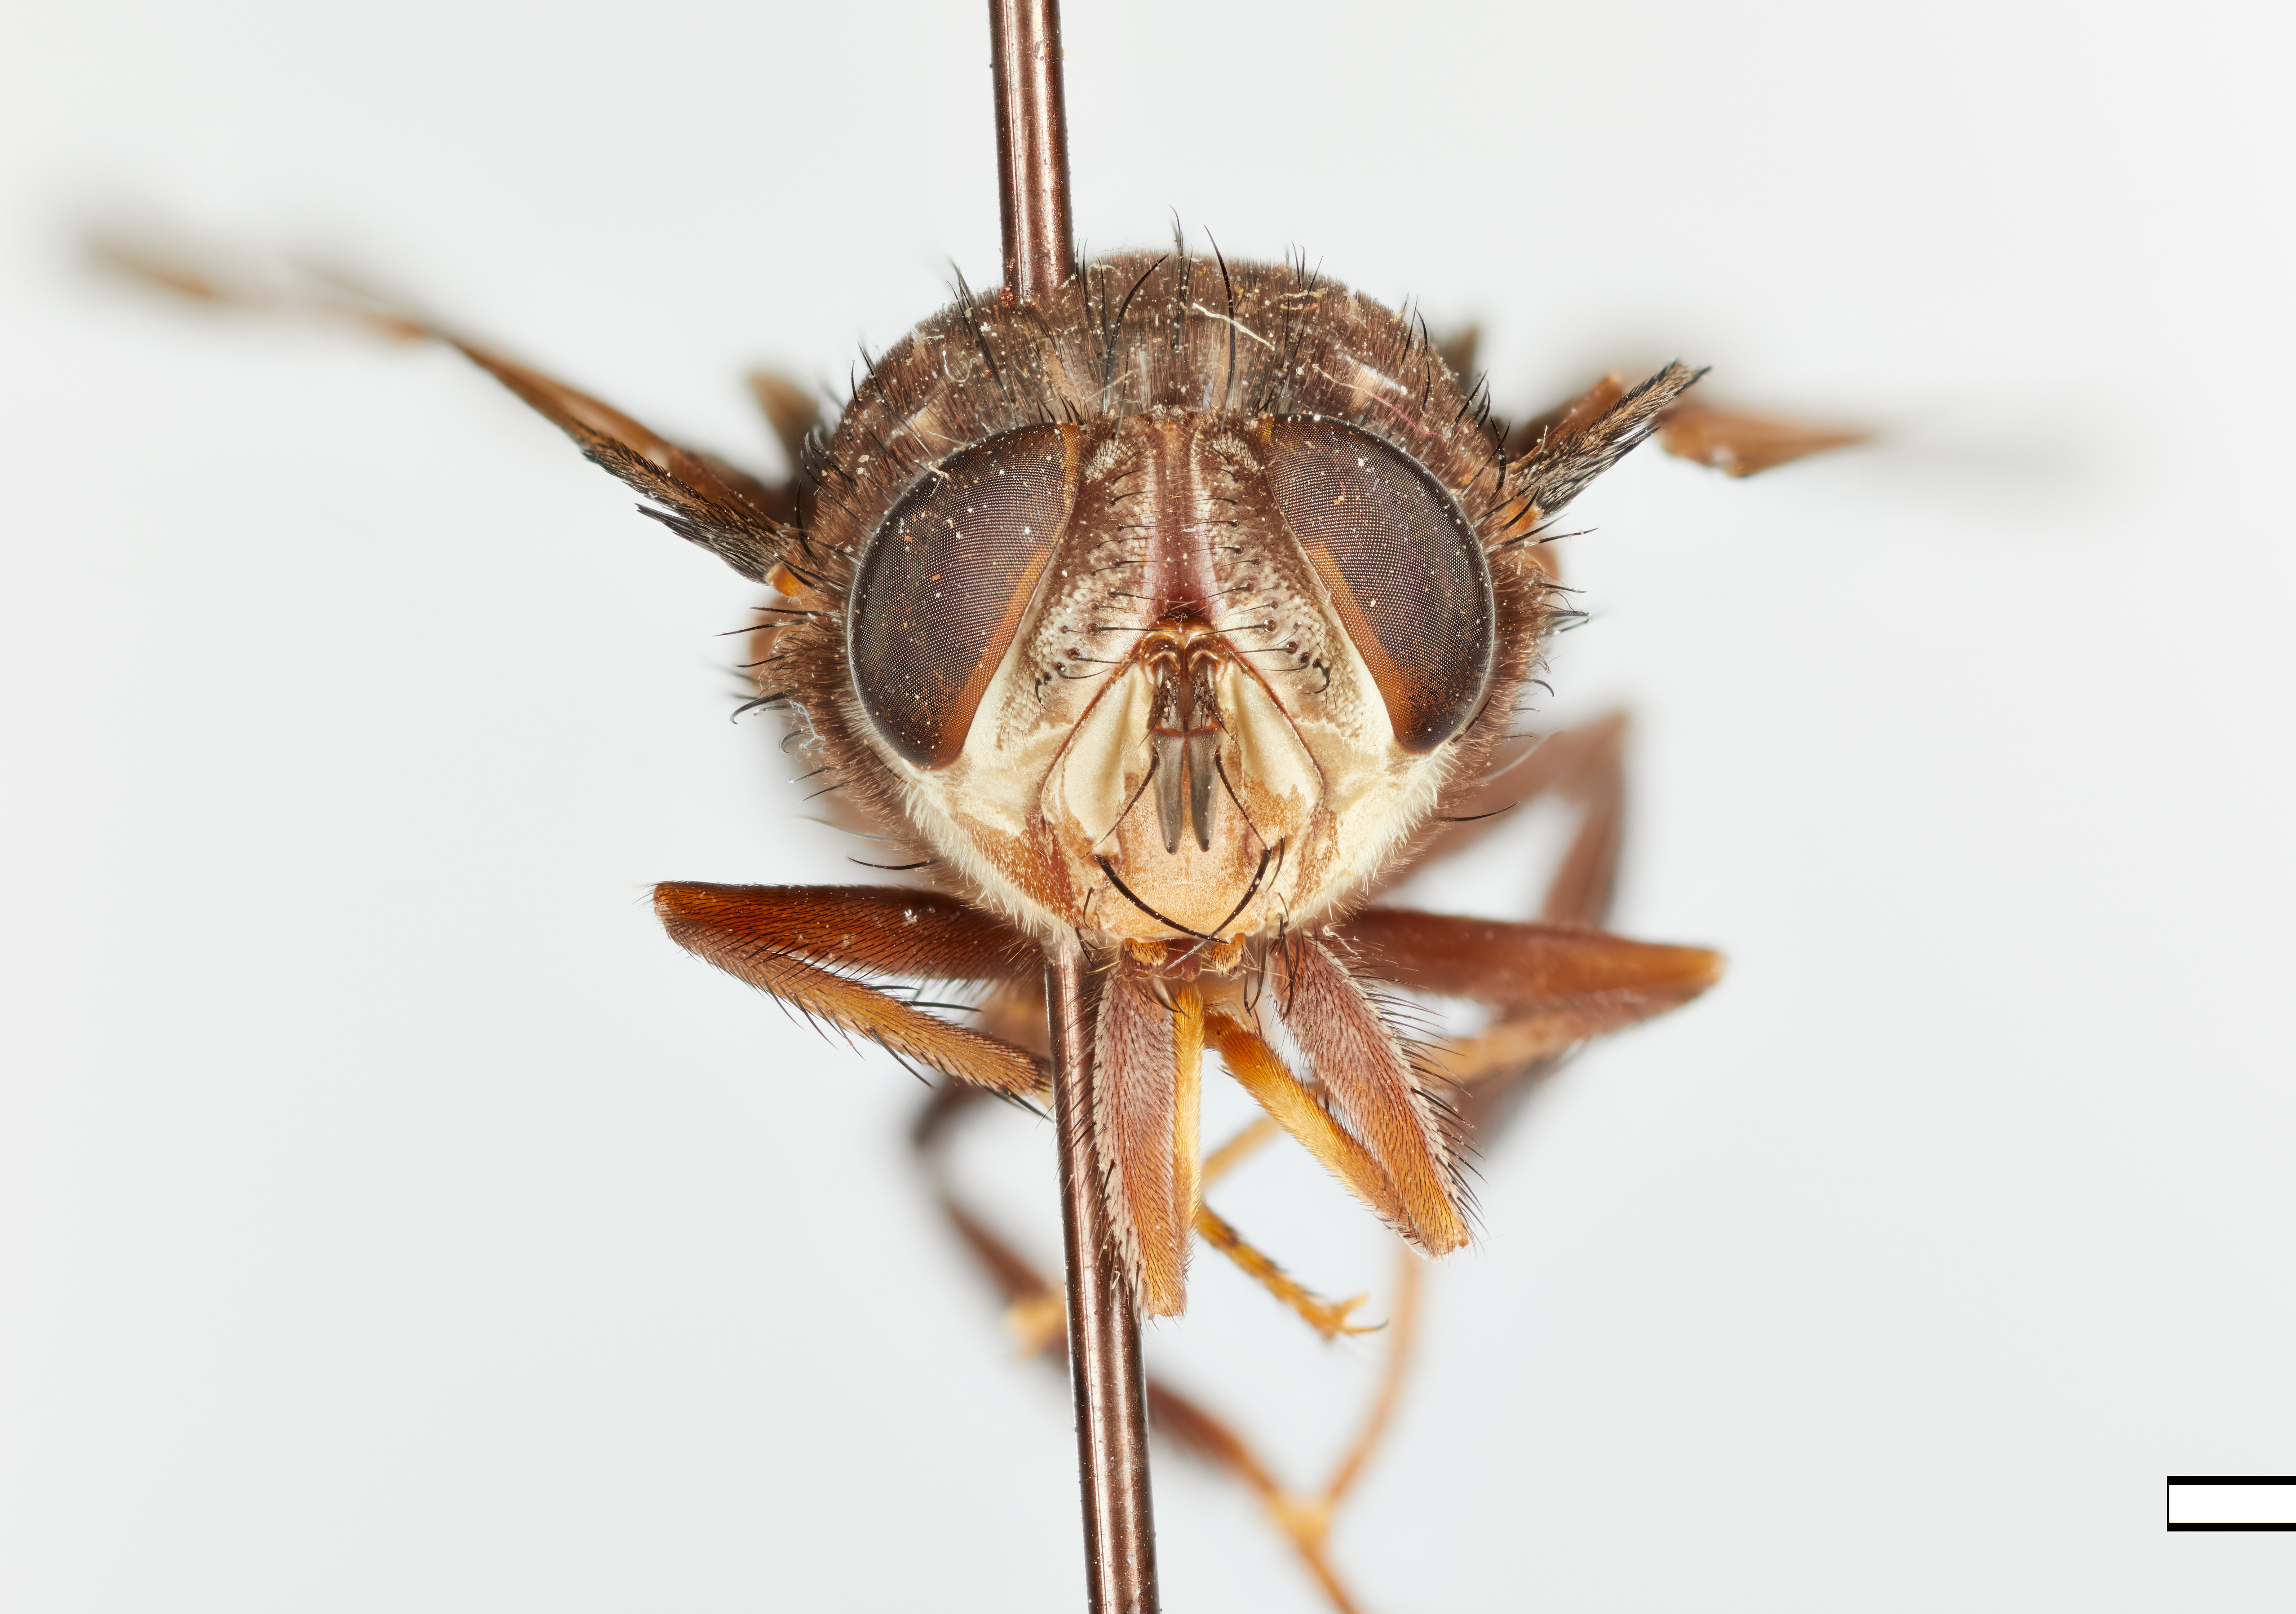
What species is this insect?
Chaetoprocta punctata
